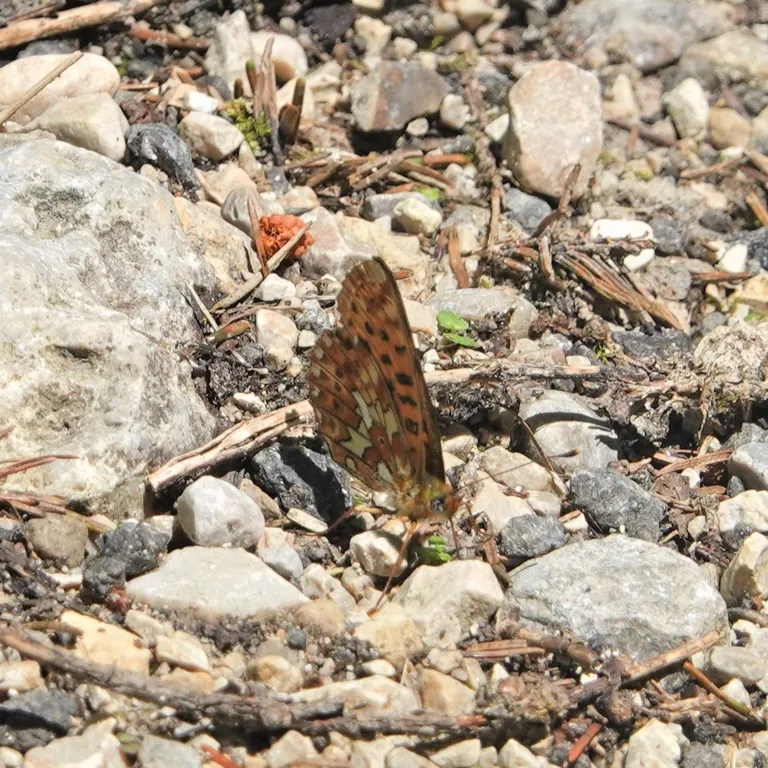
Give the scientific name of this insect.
Boloria euphrosyne (also Clossiana euphrosyne)
